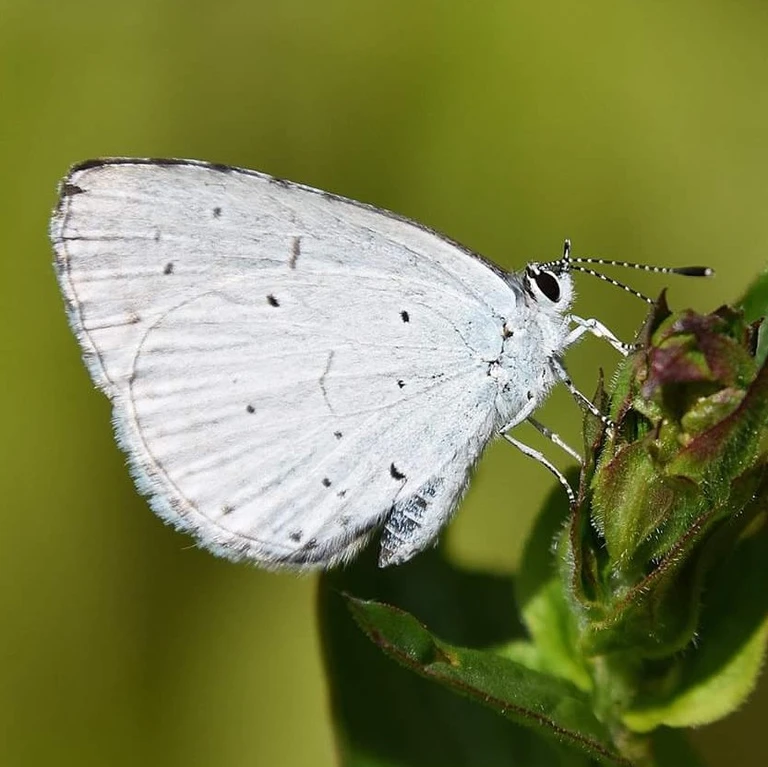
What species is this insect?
Celastrina argiolus
